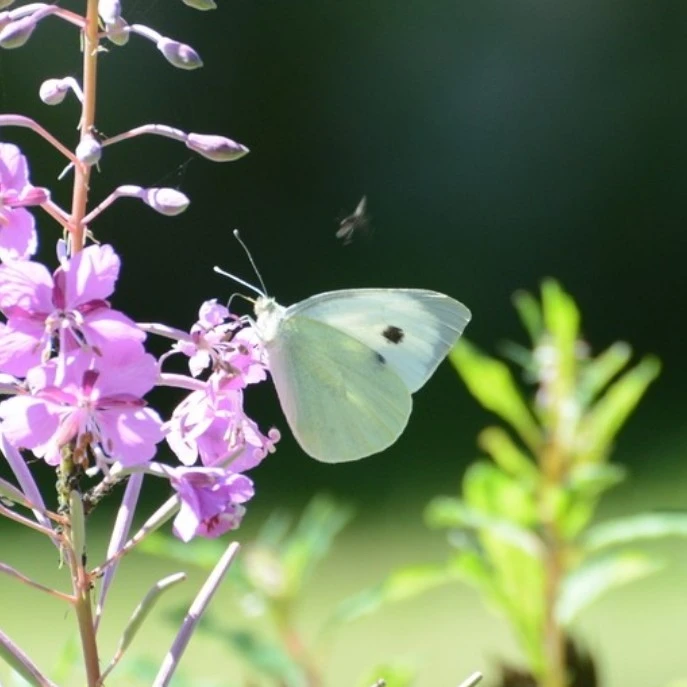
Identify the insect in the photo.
Pieris brassicae
